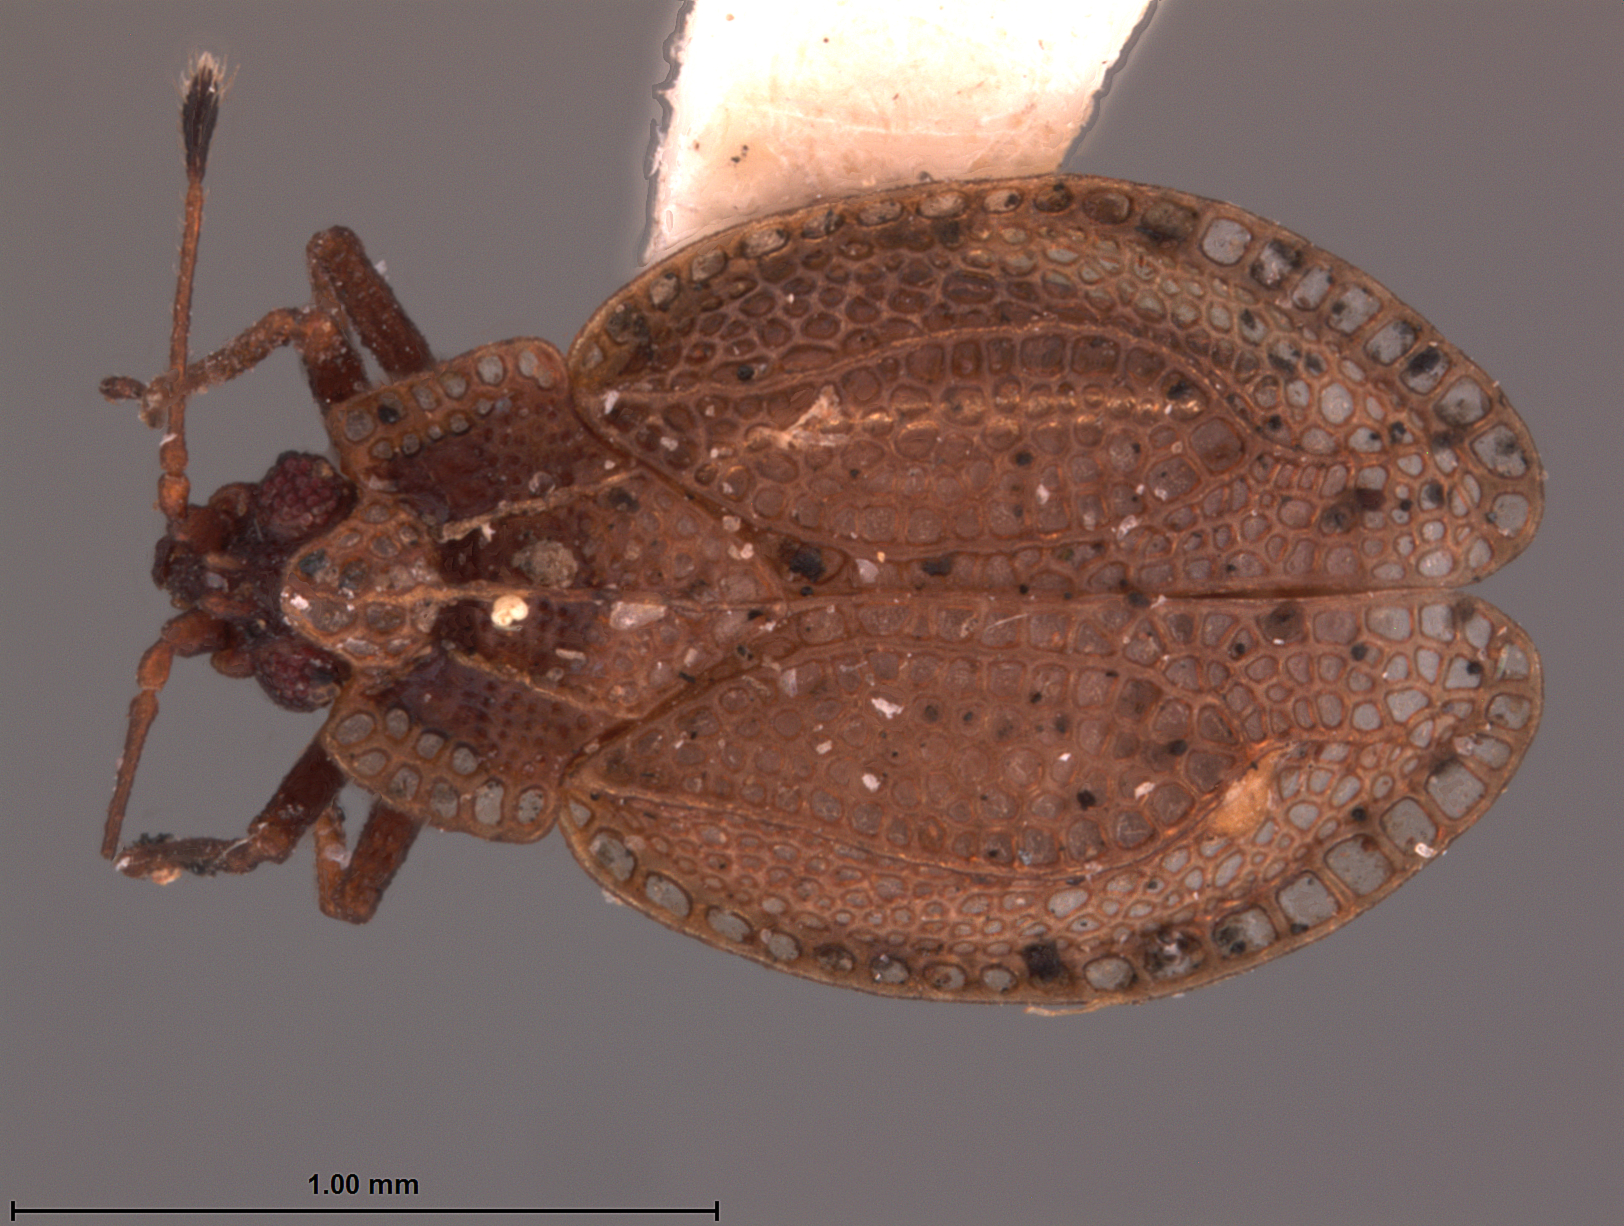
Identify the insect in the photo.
Acalypta barberi
